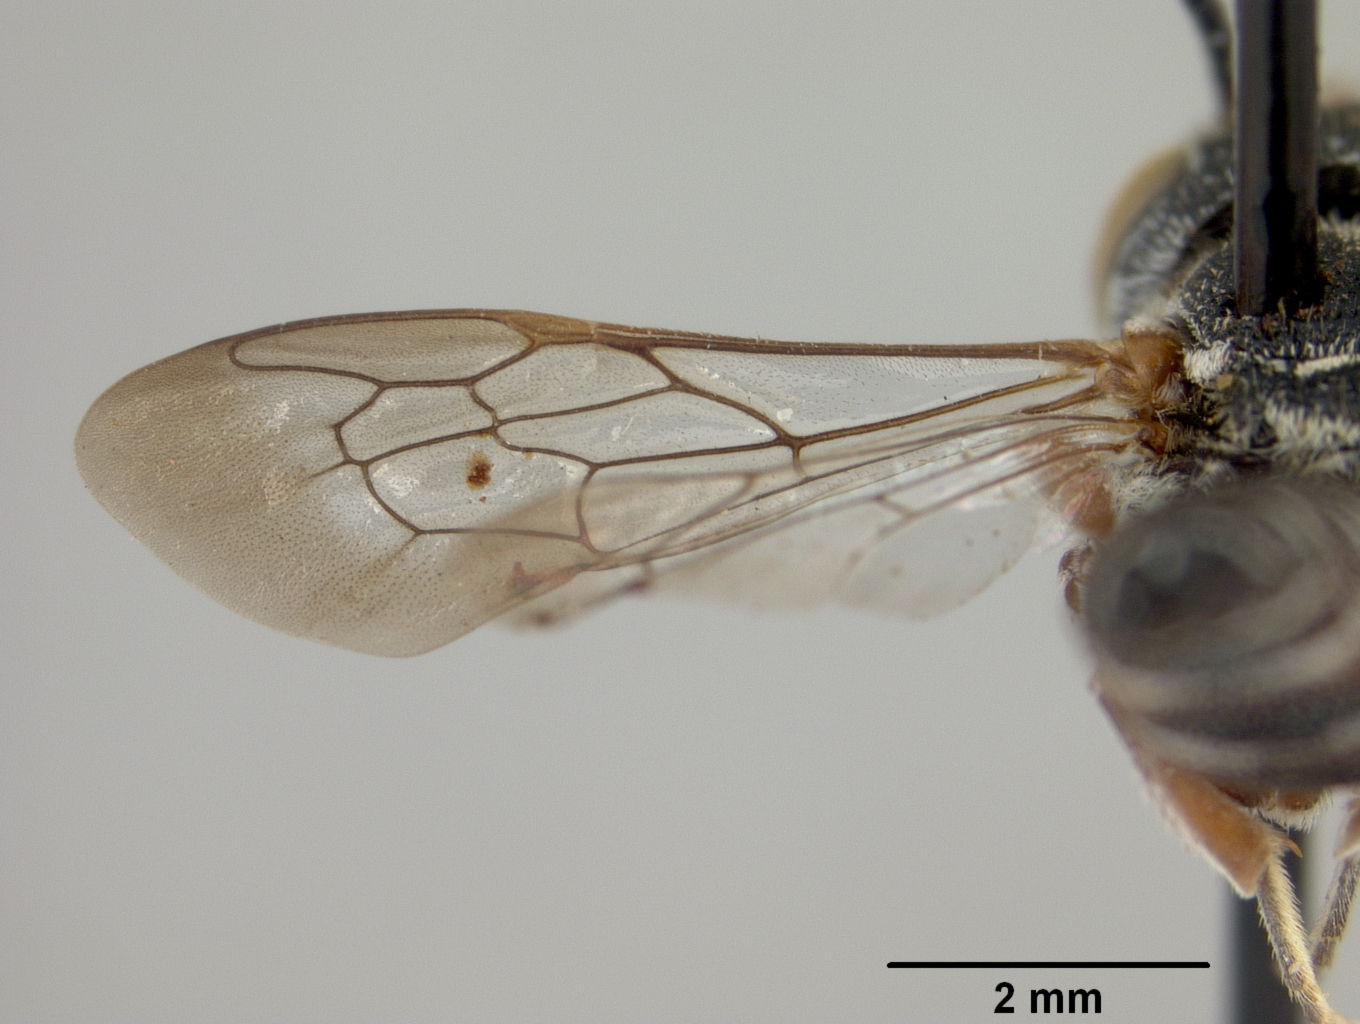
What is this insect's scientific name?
Coelioxys texana
